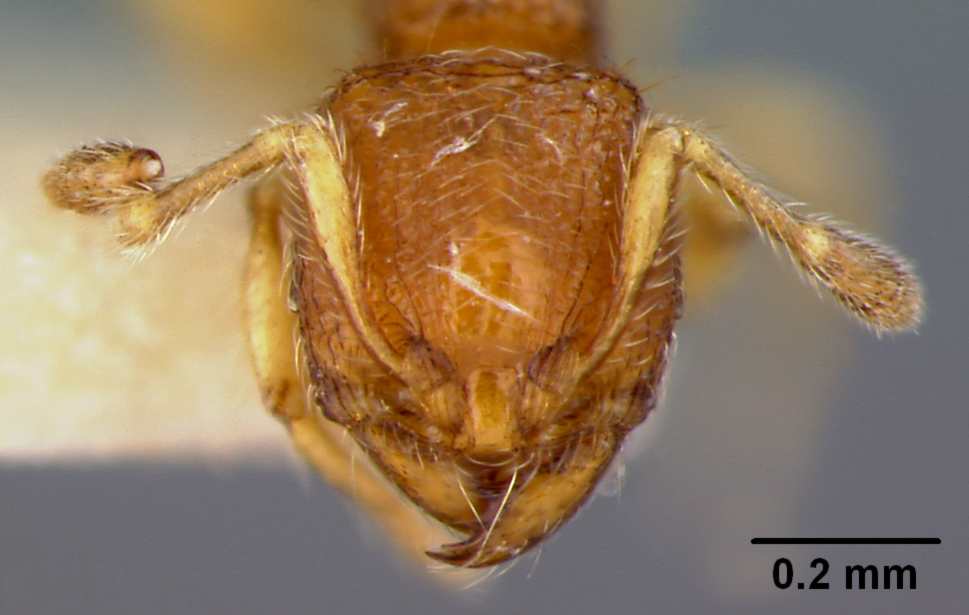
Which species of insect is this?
Erebomyrma nevermanni
